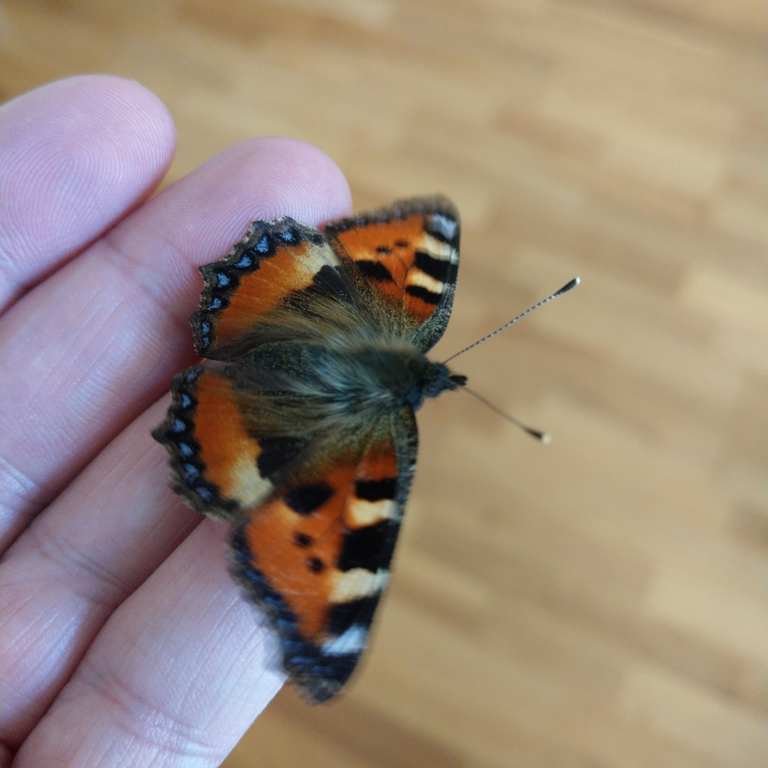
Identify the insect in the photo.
Aglais urticae
